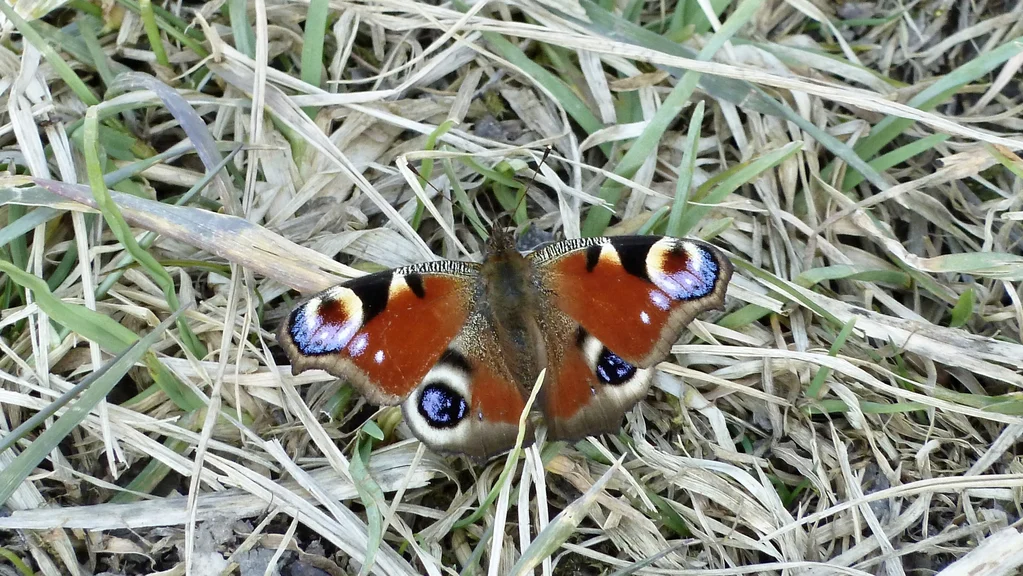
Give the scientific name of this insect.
Aglais io
